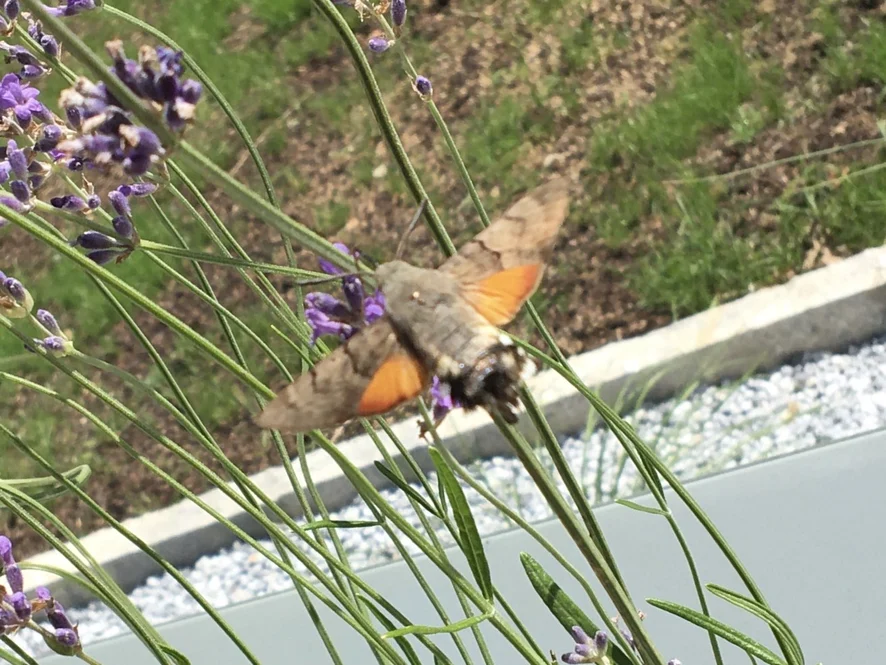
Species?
Macroglossum stellatarum
